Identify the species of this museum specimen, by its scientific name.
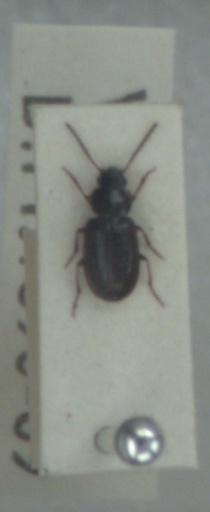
Acupalpus brunnipes
